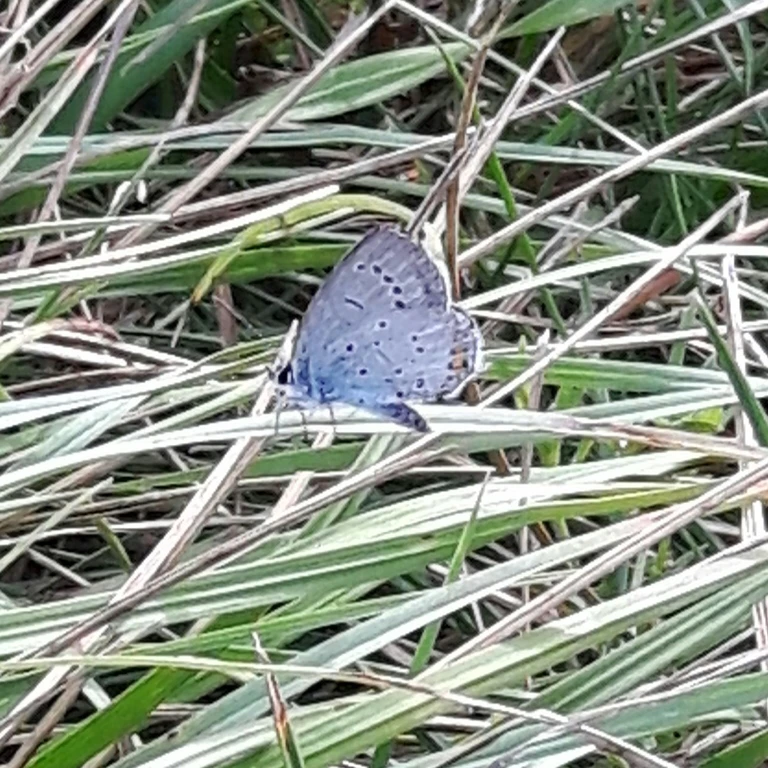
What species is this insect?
Cupido argiades (also Elkalyce argiades)
